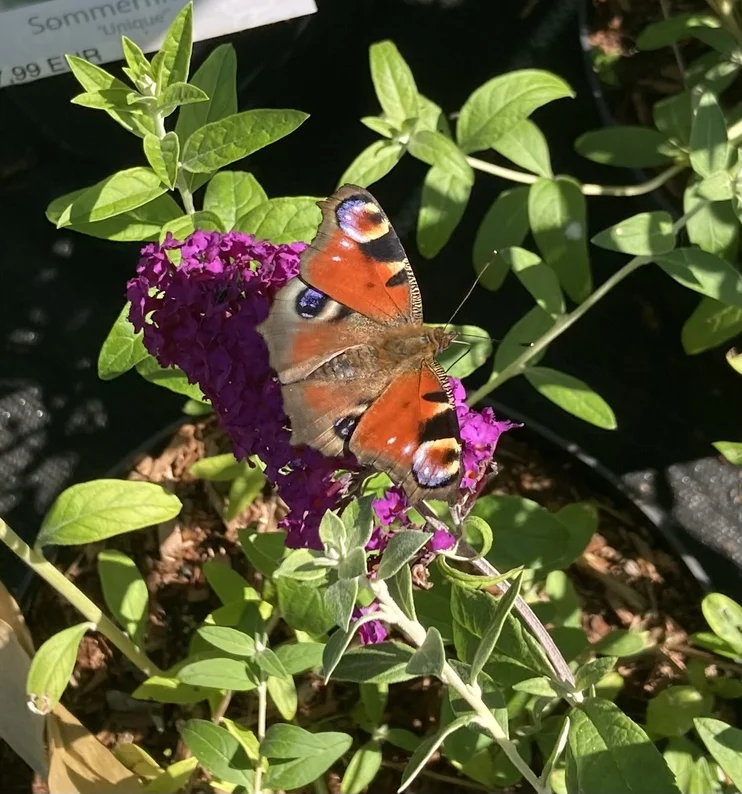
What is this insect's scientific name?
Aglais io
